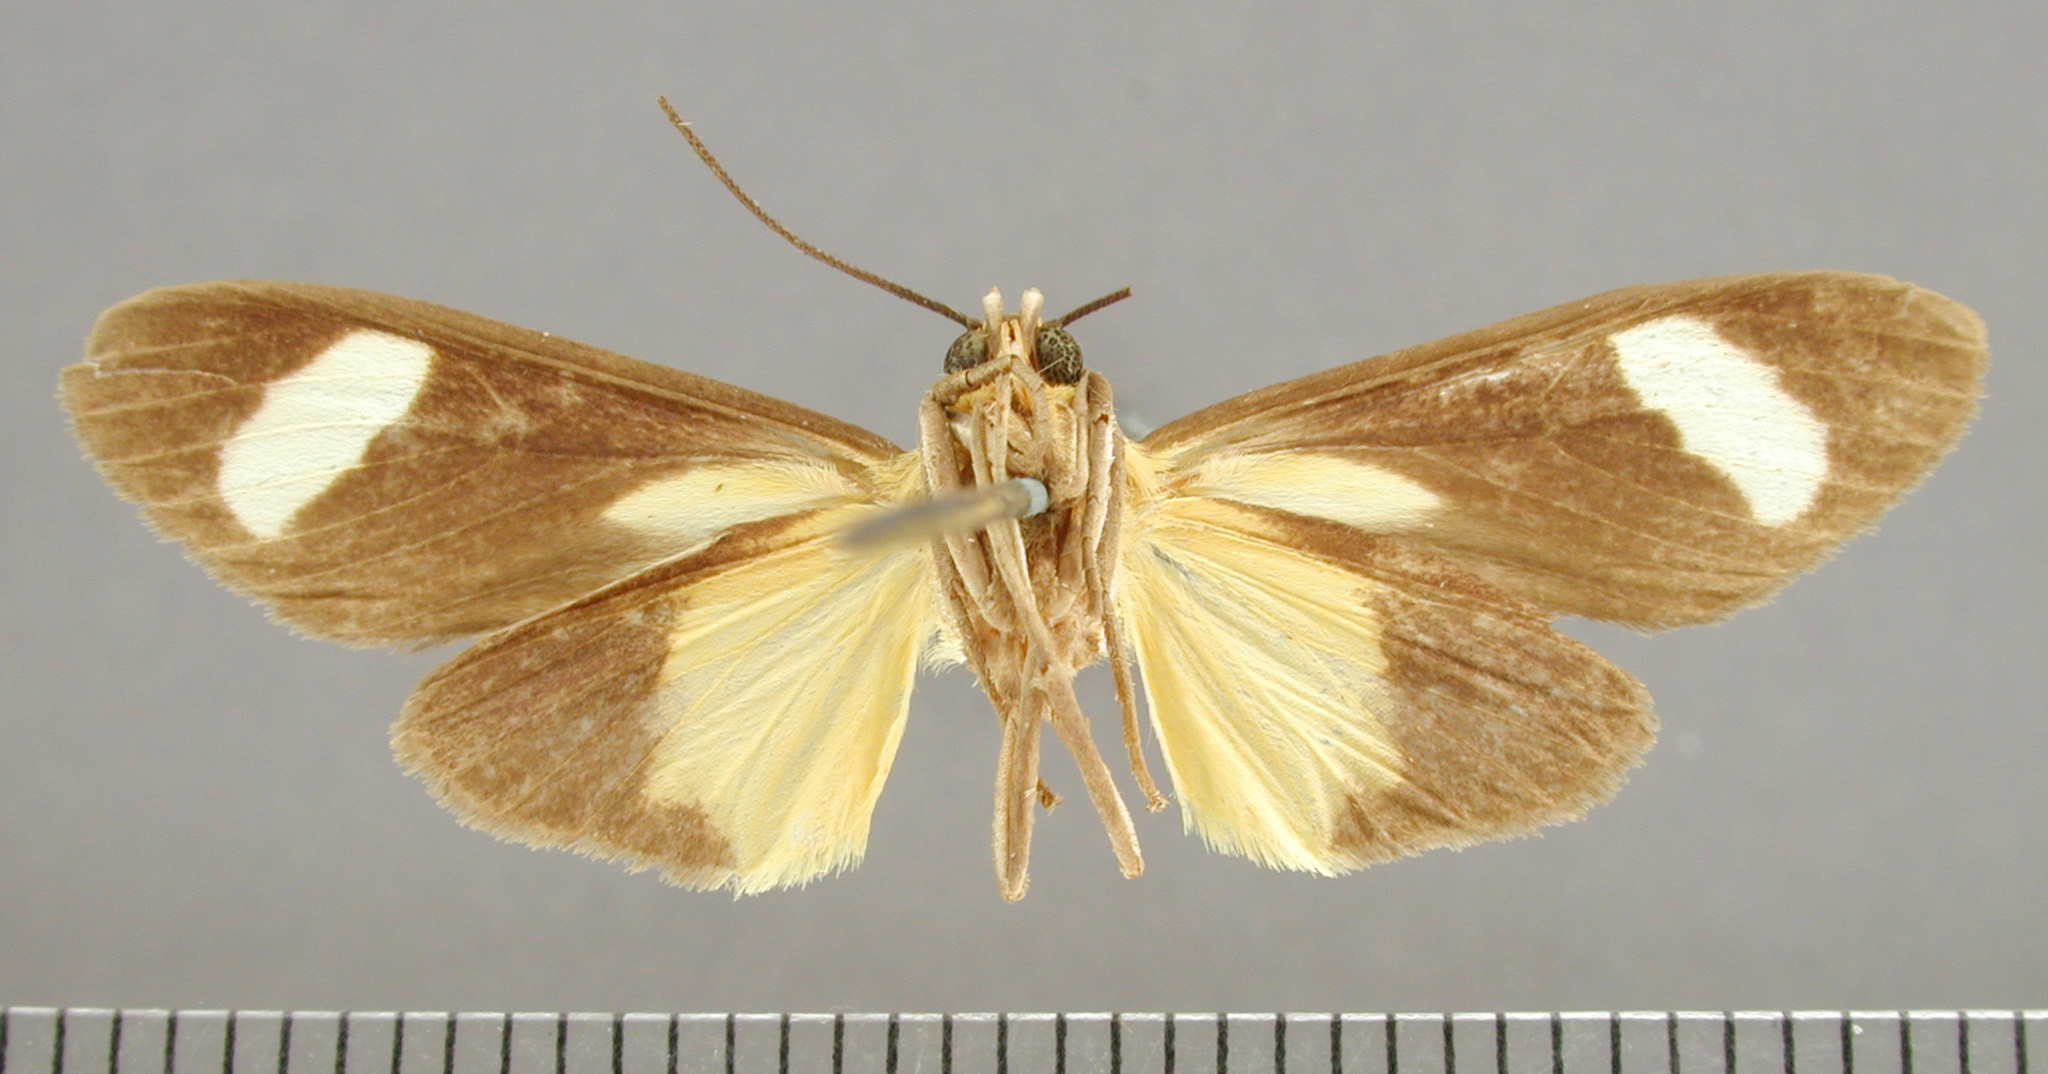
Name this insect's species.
Glaucostola metaxantha
